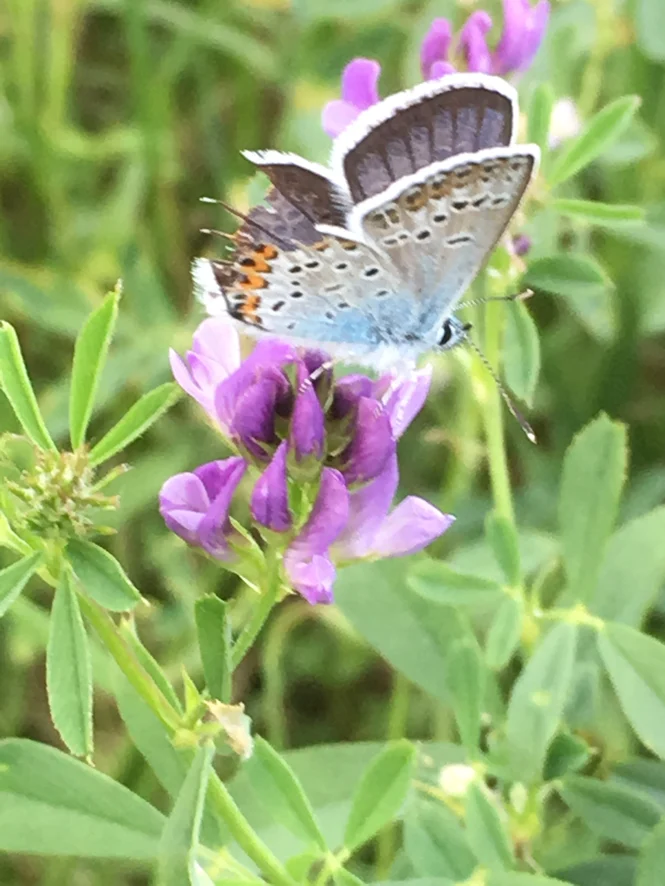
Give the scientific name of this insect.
Plebejus argus
